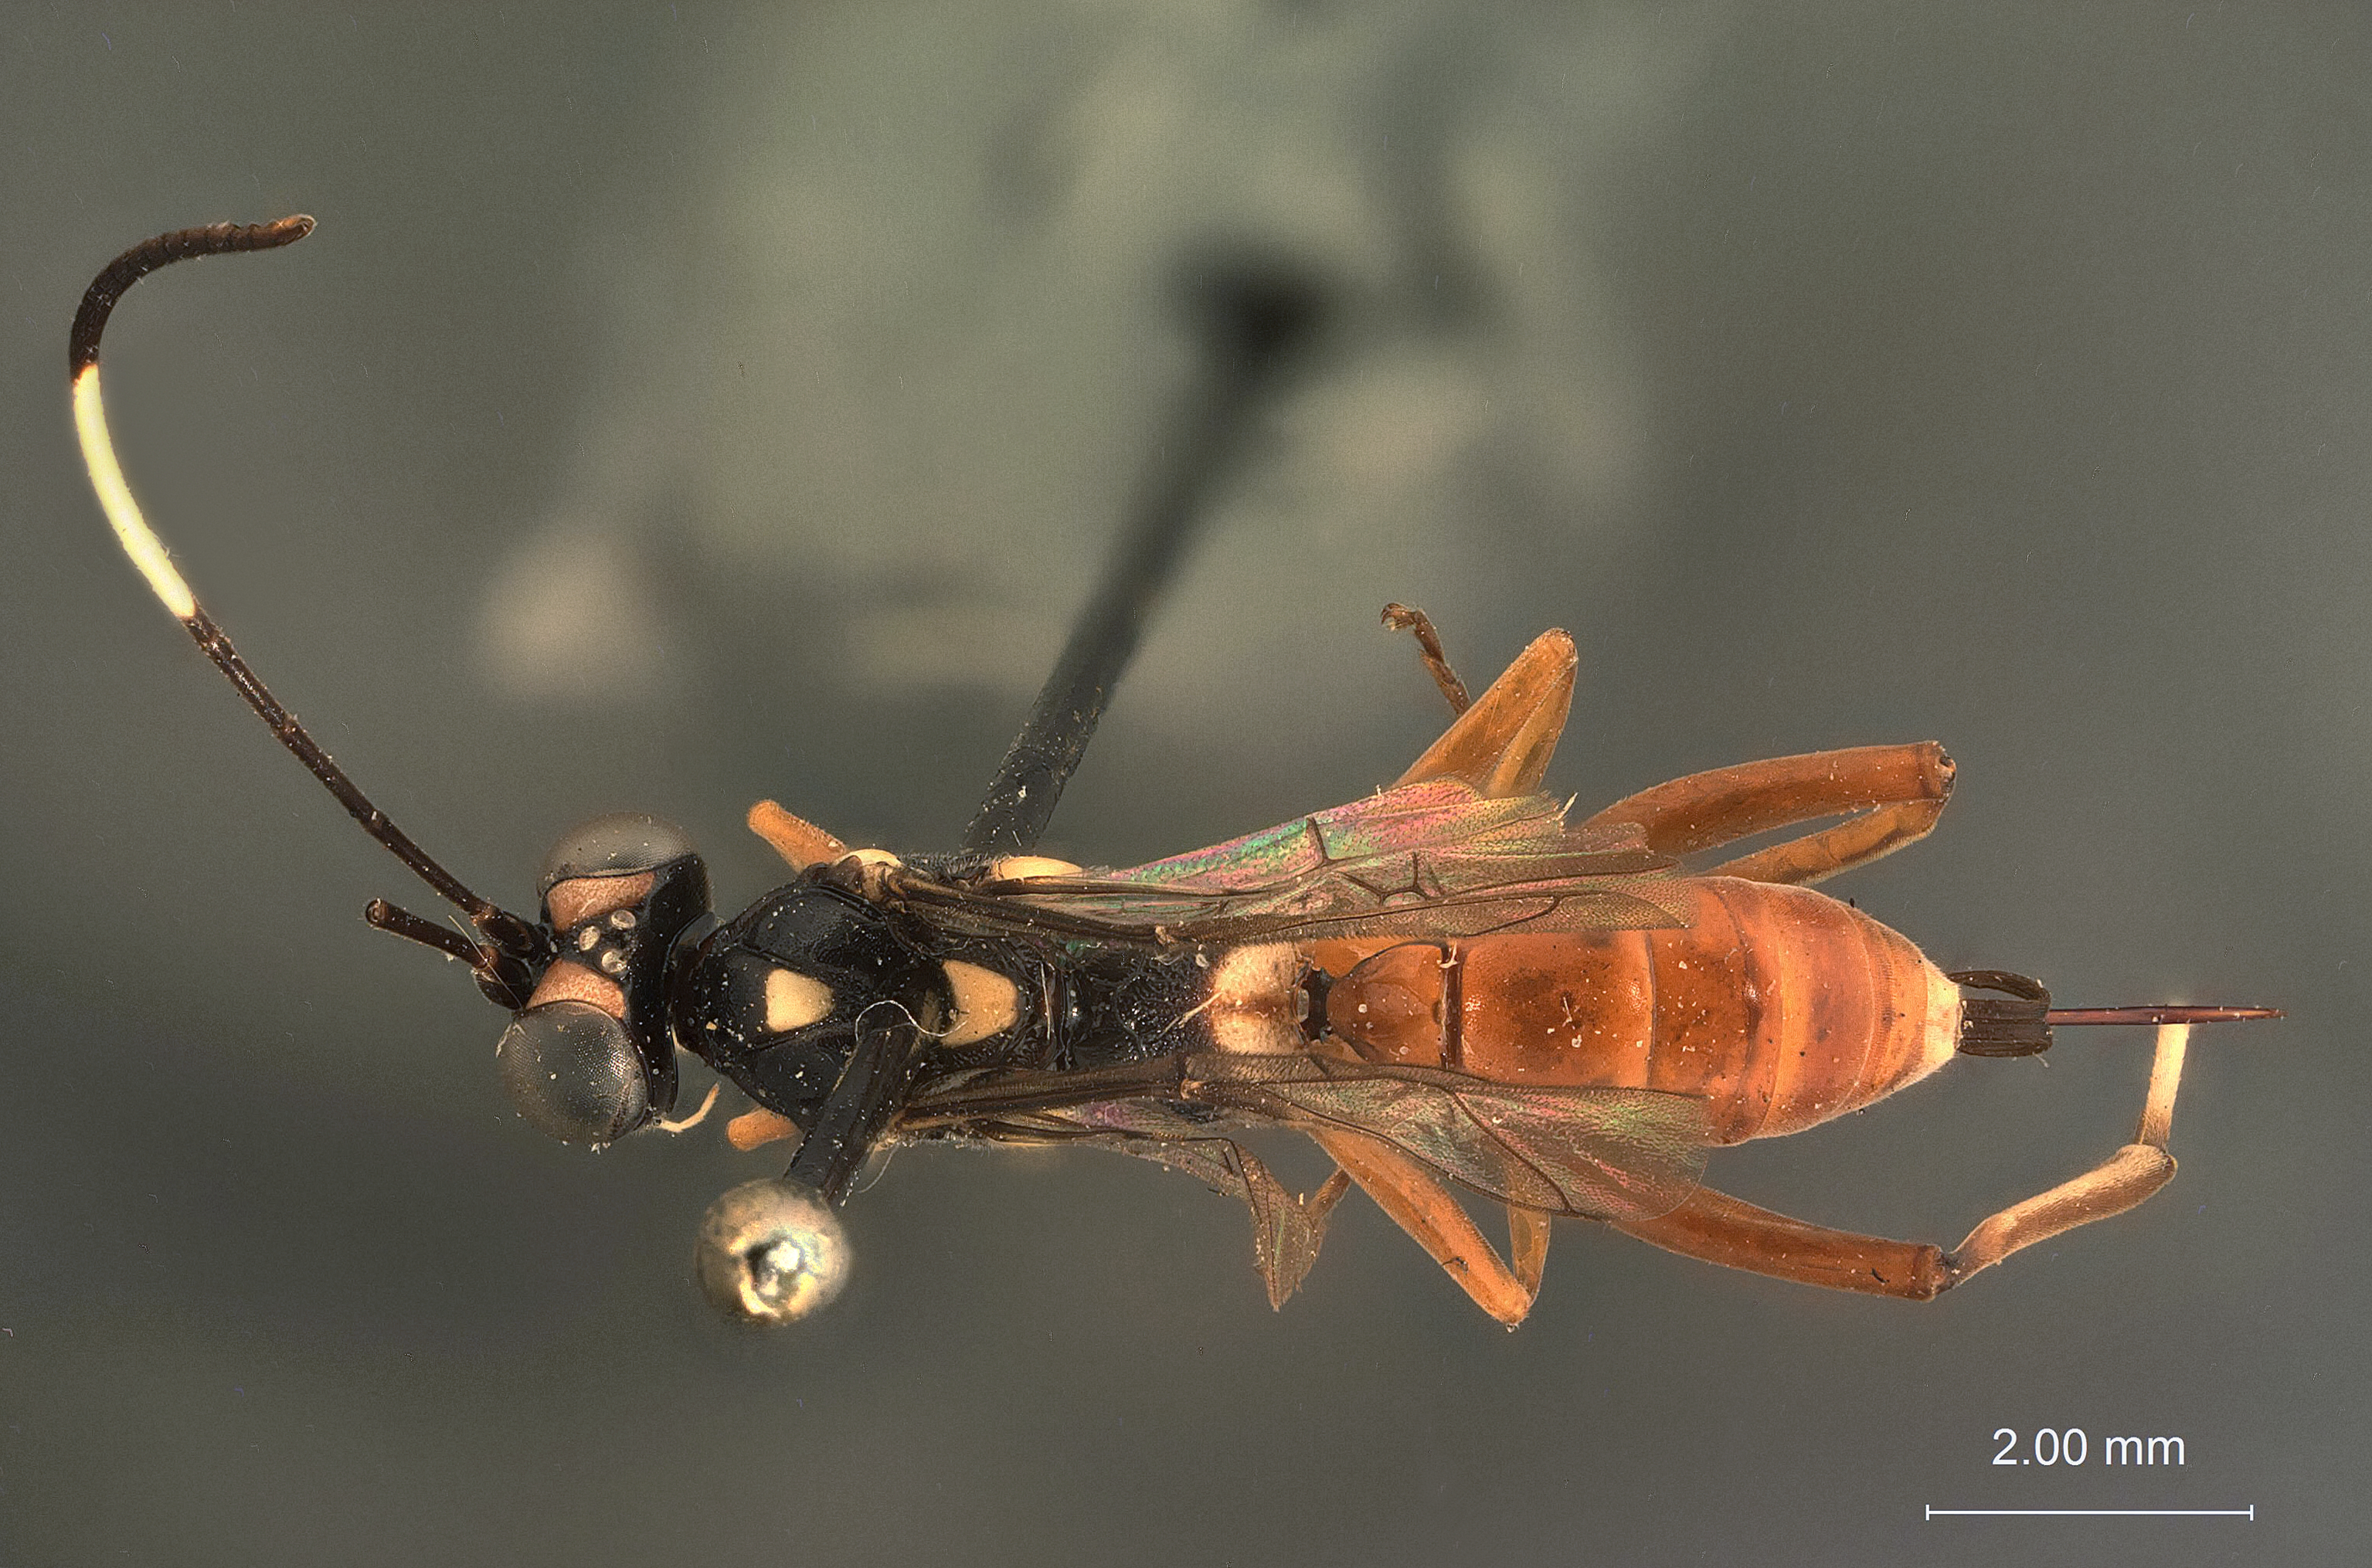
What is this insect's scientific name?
Chromocryptus albomaculatus
